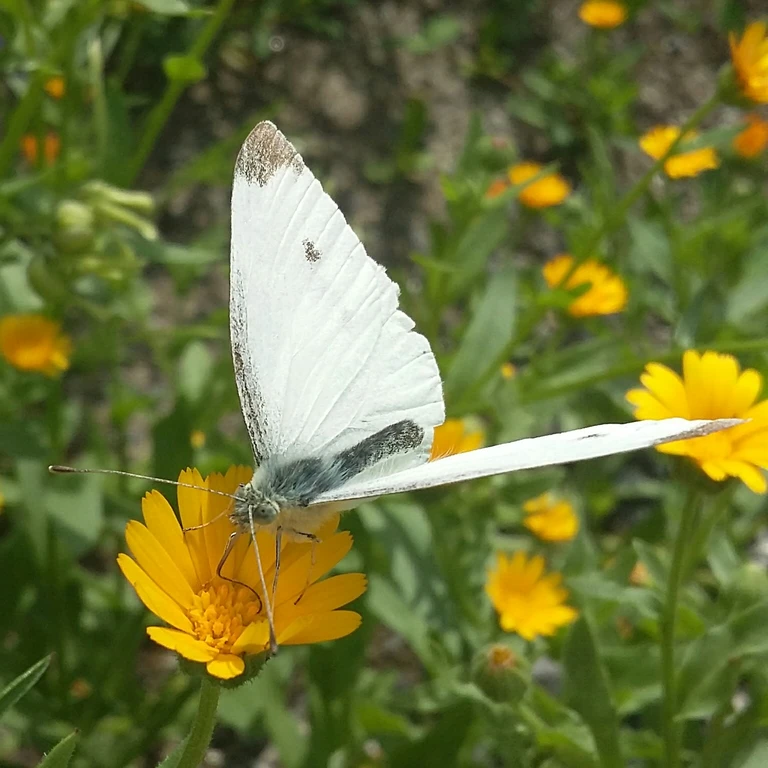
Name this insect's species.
Pieris rapae
